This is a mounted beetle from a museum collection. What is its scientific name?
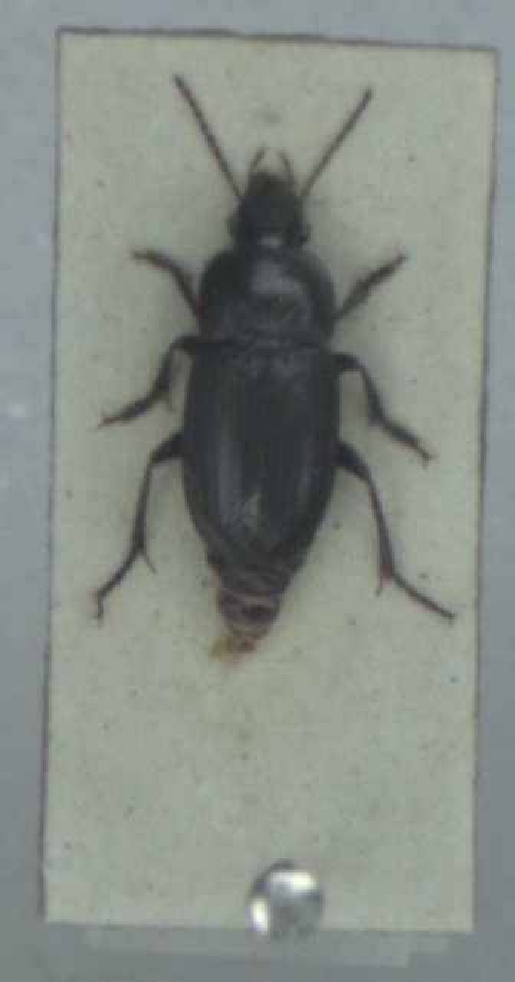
Harpalus anxius
